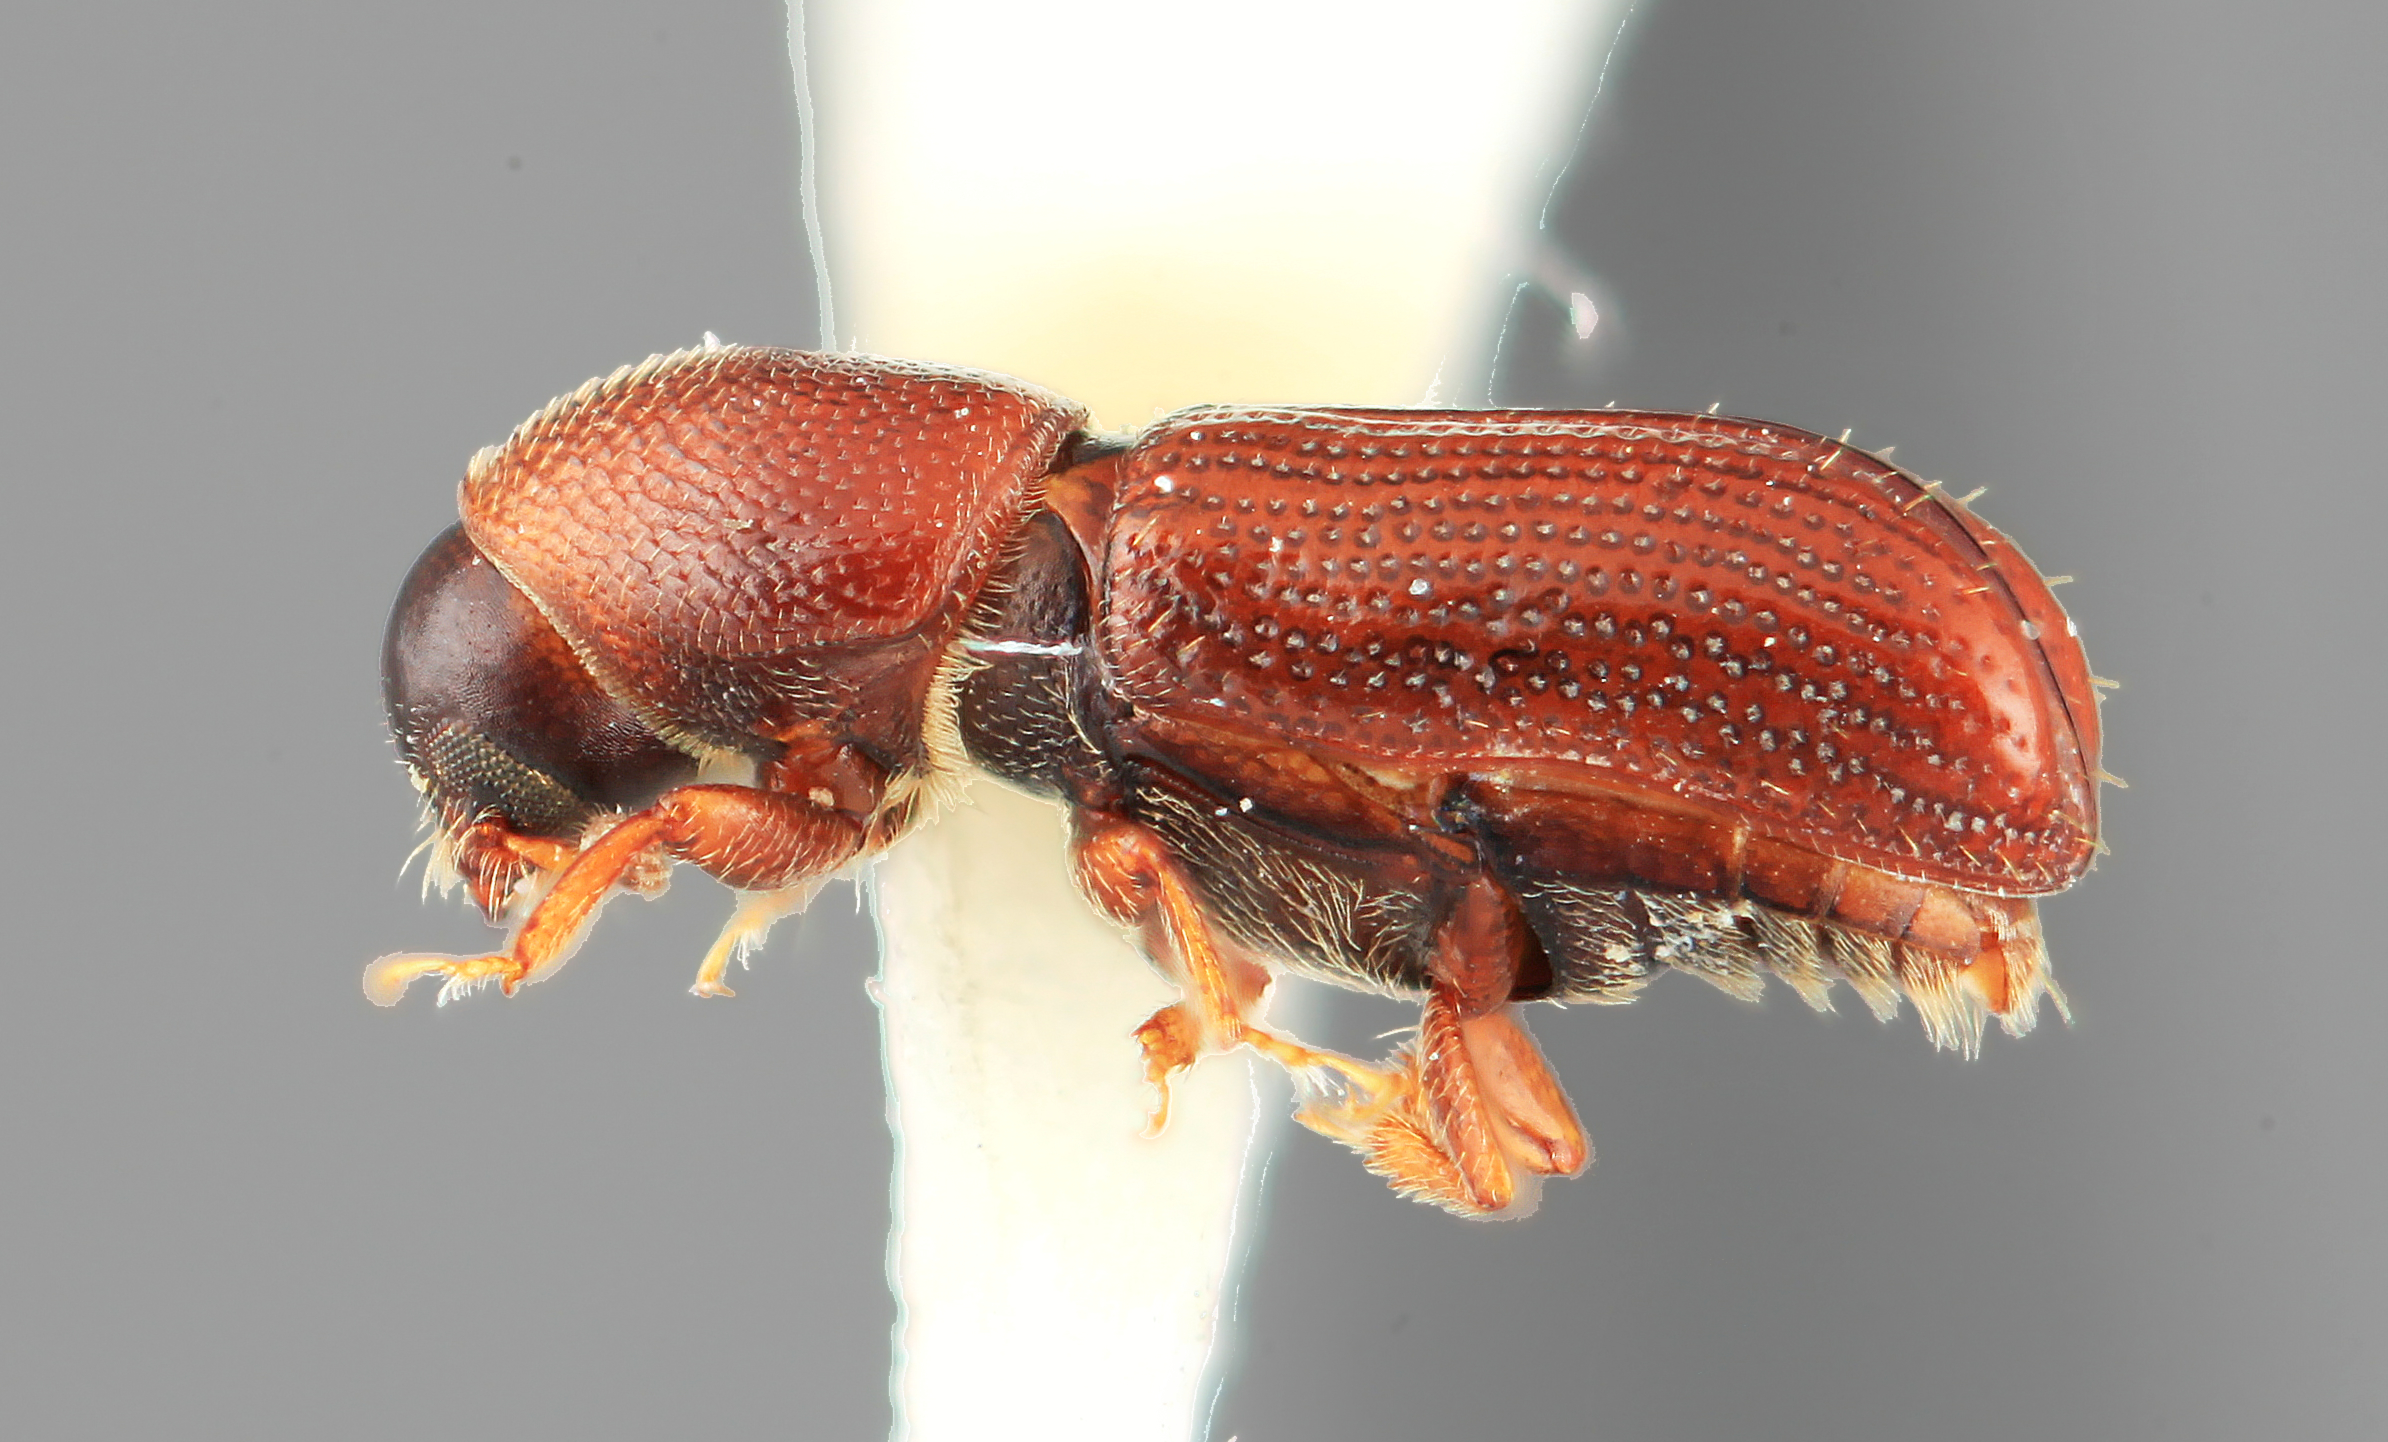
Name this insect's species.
Pityophthorus splendens
